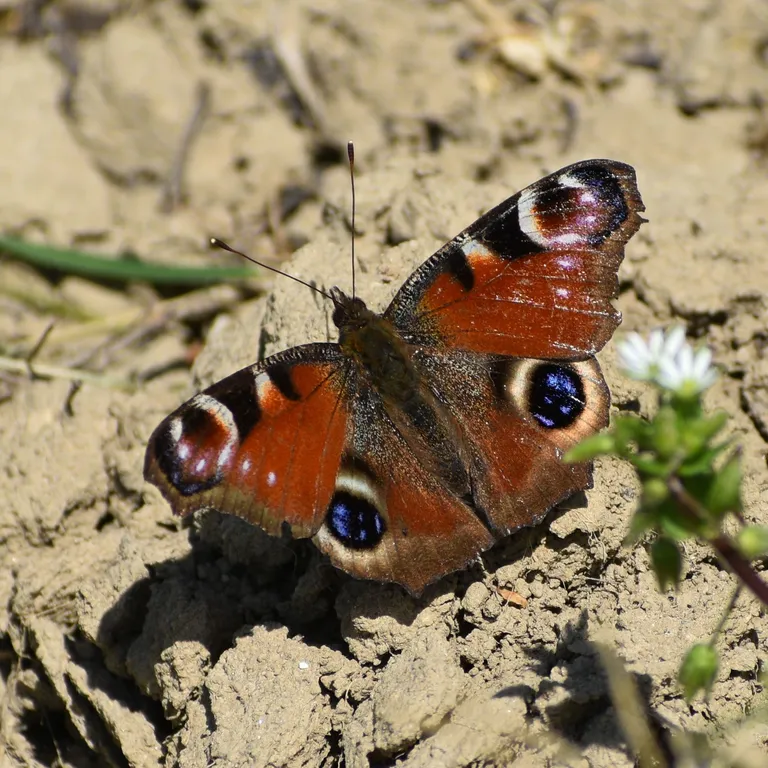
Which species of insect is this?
Aglais io
